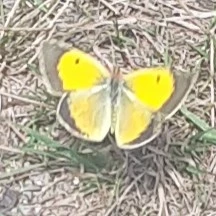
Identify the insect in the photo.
Colias croceus
